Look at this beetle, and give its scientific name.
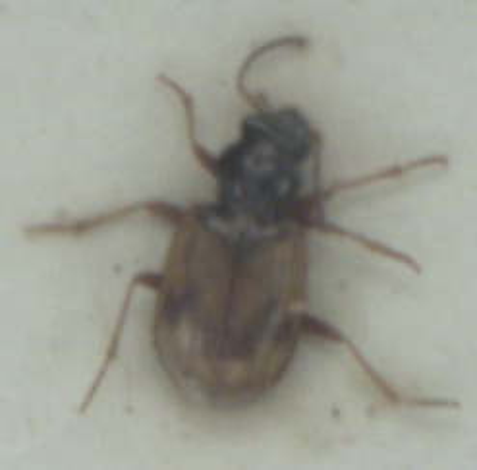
Bembidion pallidipenne
